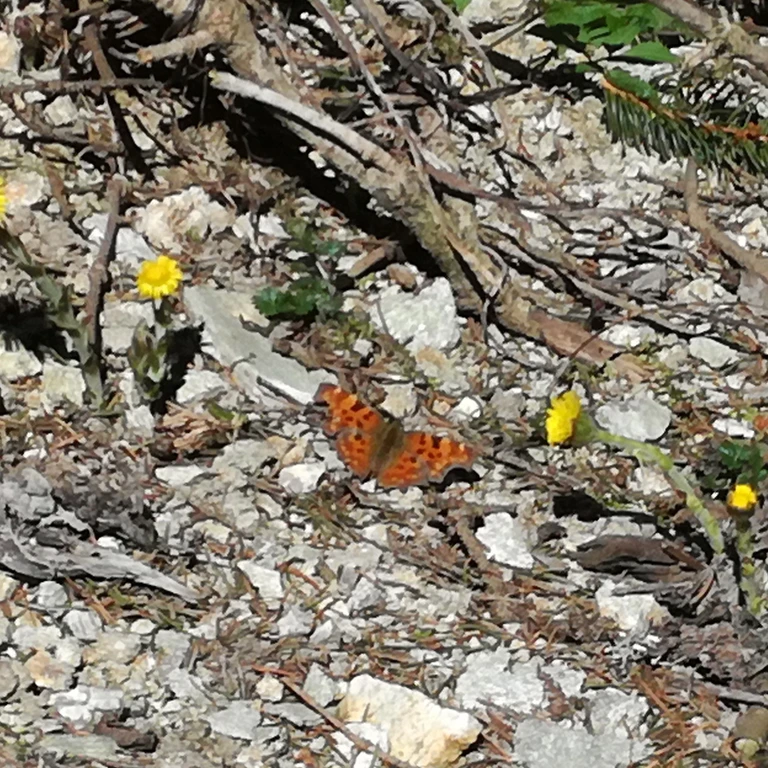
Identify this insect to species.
Polygonia c-album
